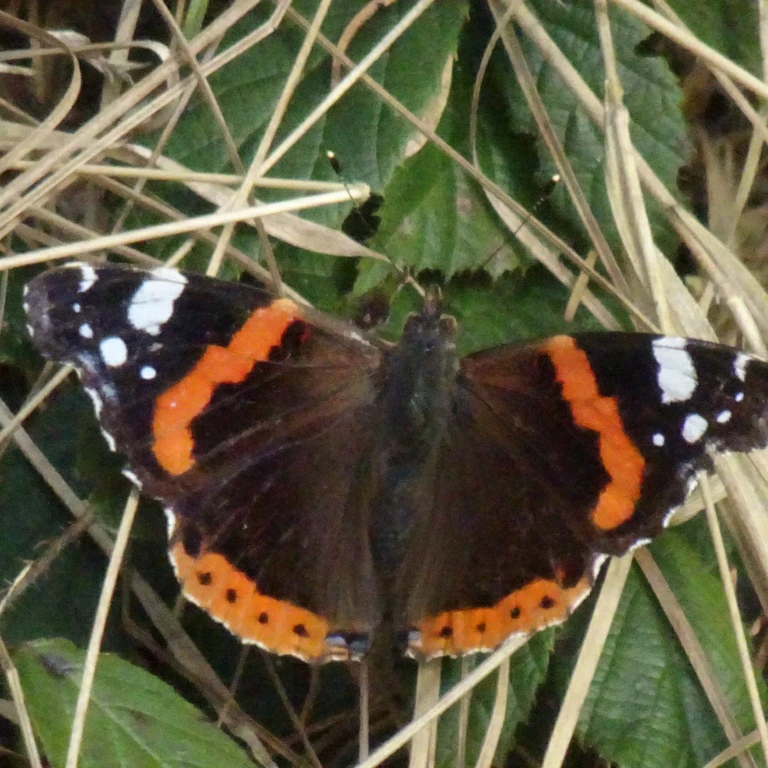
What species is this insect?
Vanessa atalanta
